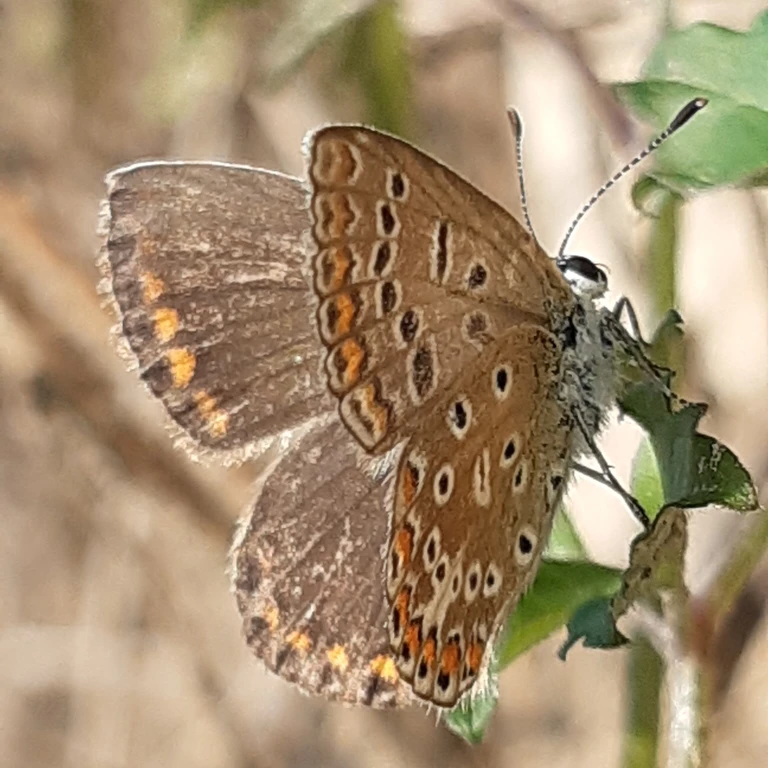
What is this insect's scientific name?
Polyommatus icarus
